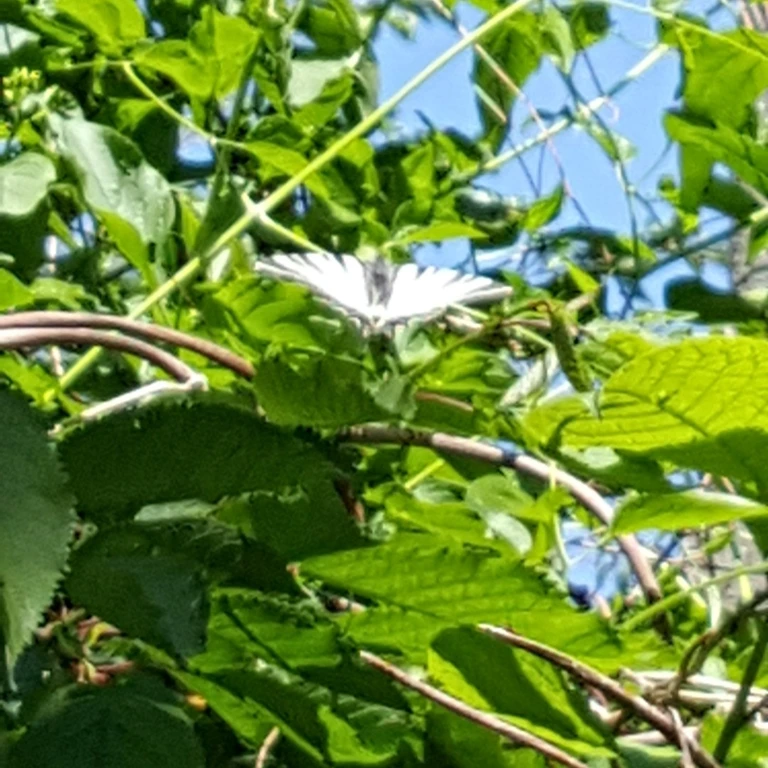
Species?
Iphiclides podalirius
